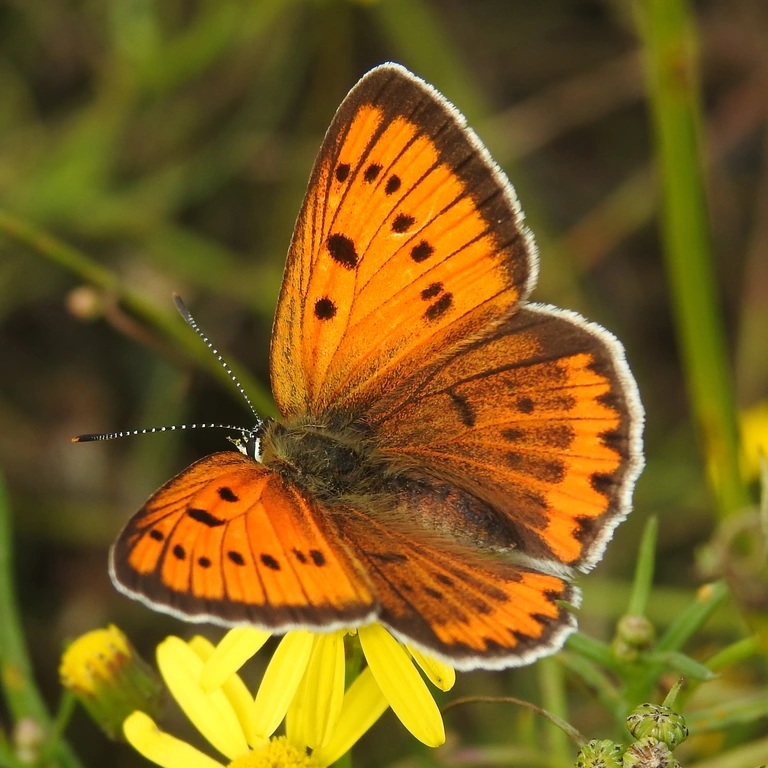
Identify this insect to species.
Lycaena dispar
